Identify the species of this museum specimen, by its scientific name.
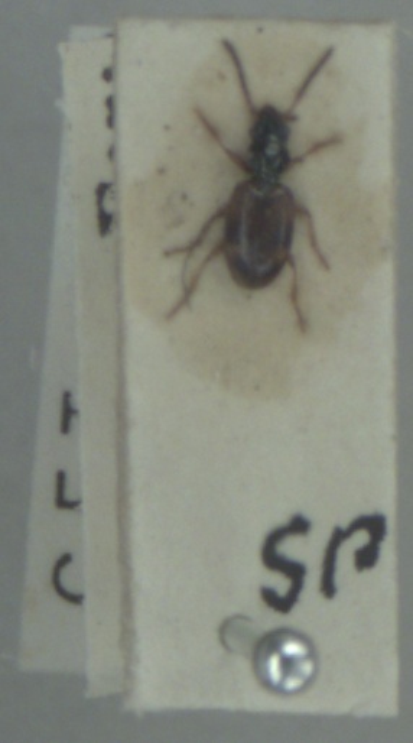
Bembidion articulatum
